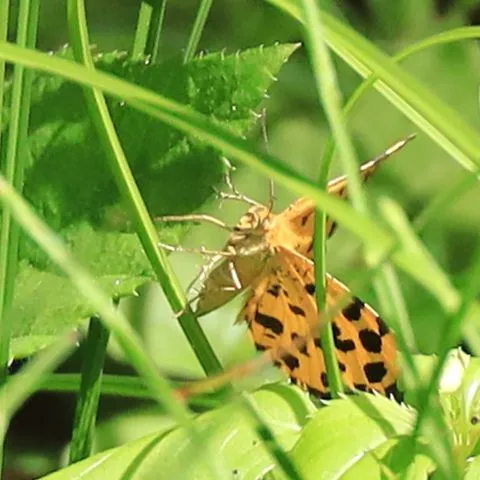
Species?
Pseudopanthera macularia
